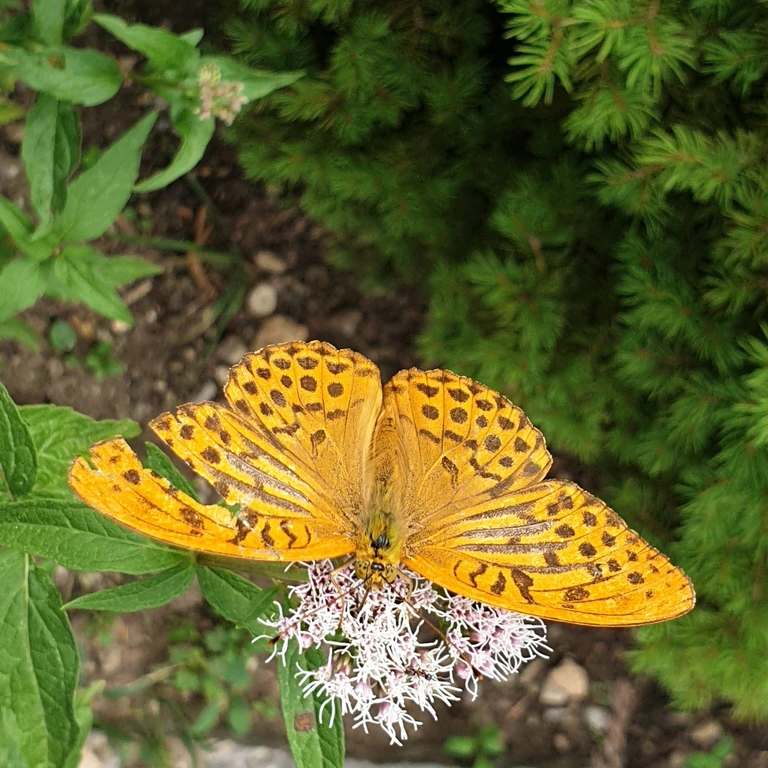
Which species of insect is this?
Argynnis paphia
